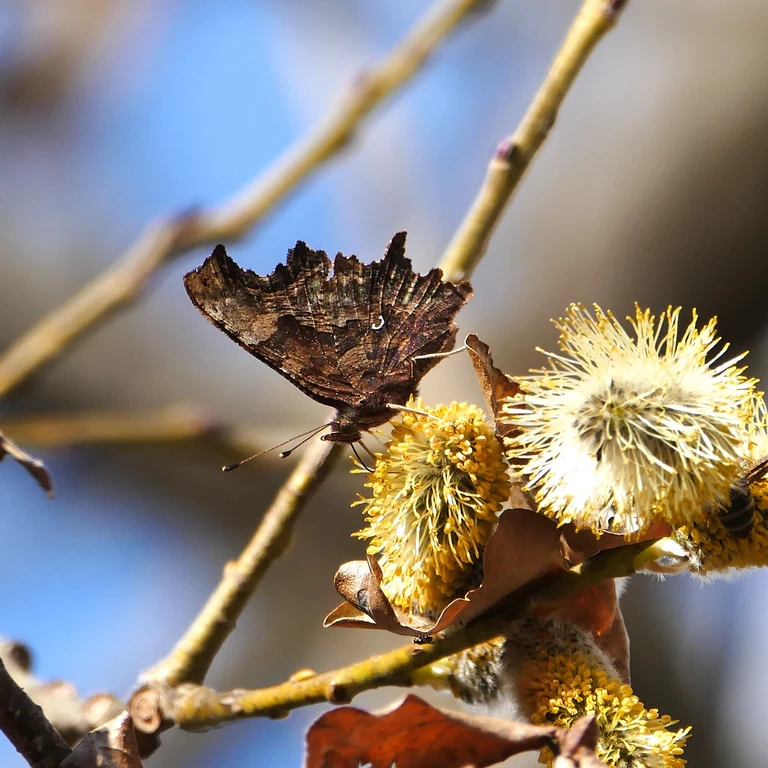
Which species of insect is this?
Polygonia c-album
